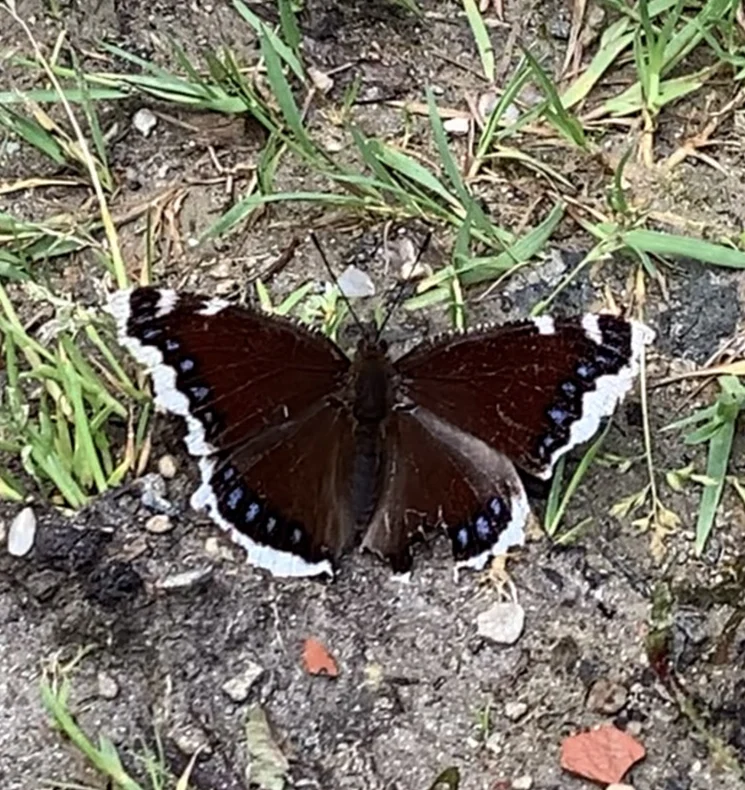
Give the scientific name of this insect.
Nymphalis antiopa
